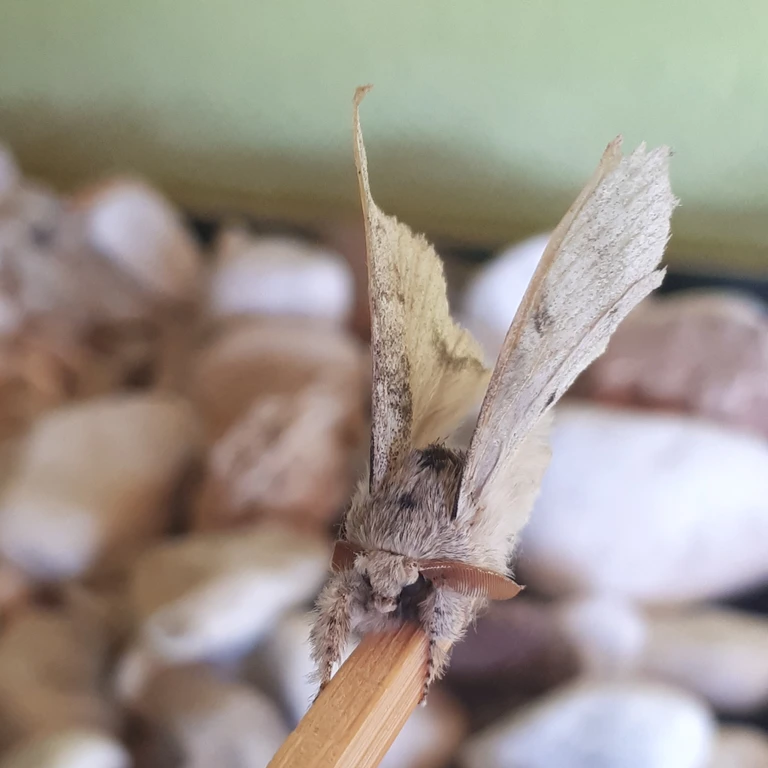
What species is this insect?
Calliteara pudibunda
